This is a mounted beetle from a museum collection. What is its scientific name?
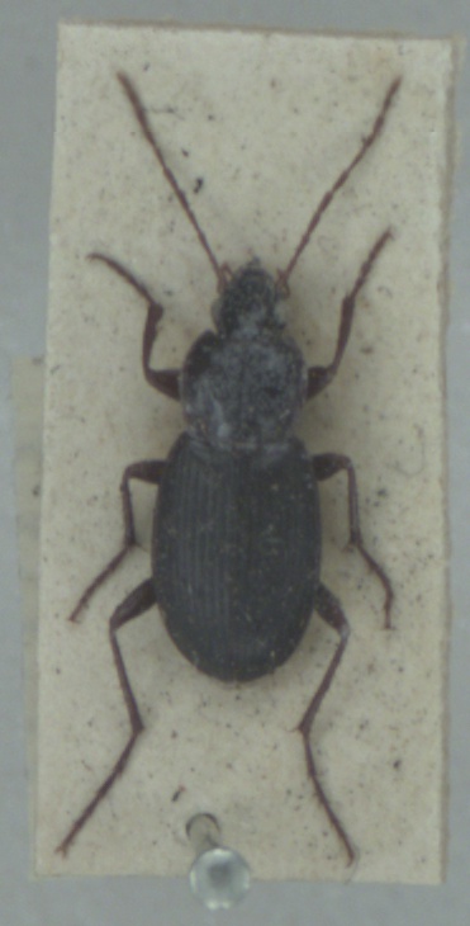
Calathus rotundicollis
